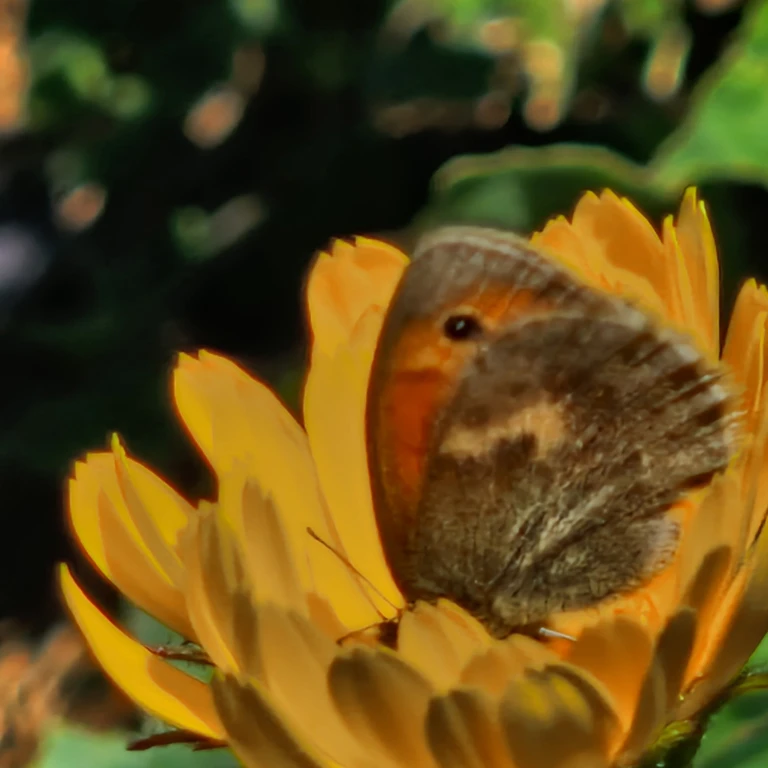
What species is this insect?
Coenonympha pamphilus
